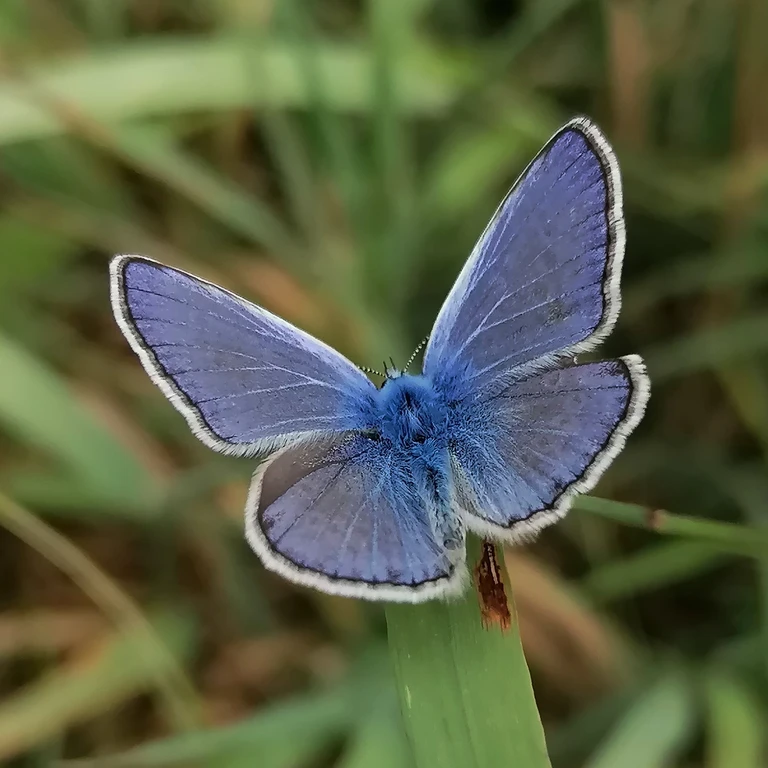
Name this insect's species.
Polyommatus icarus
